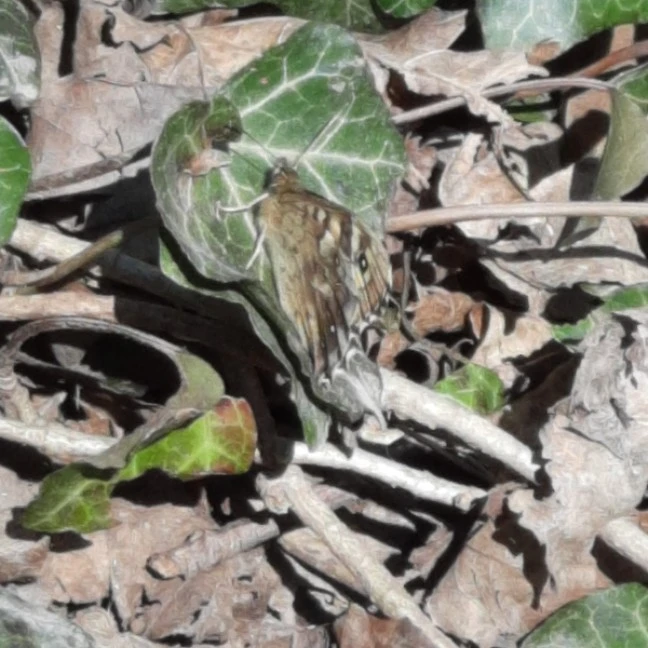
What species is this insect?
Pararge aegeria
